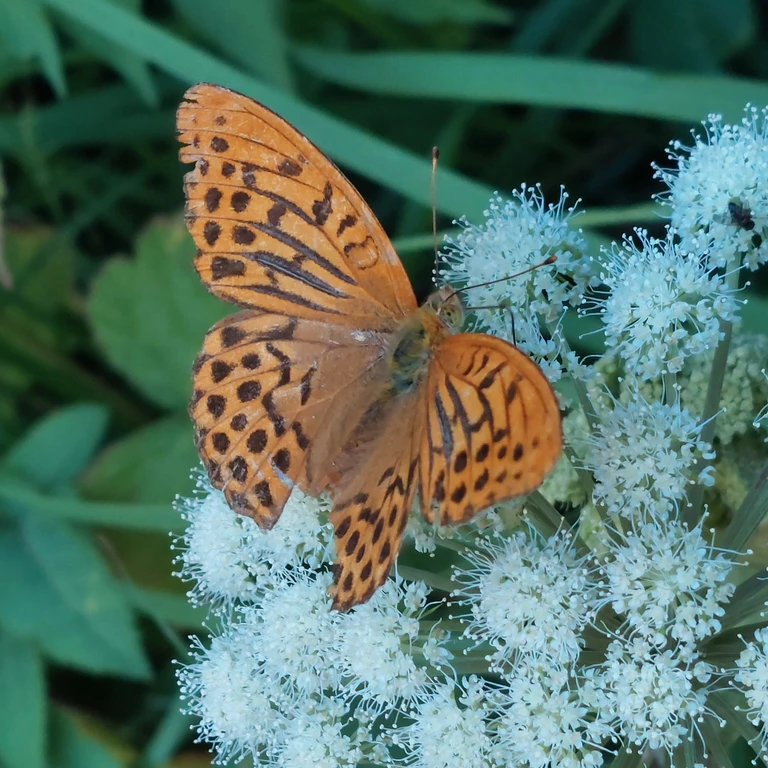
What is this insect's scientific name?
Argynnis paphia
